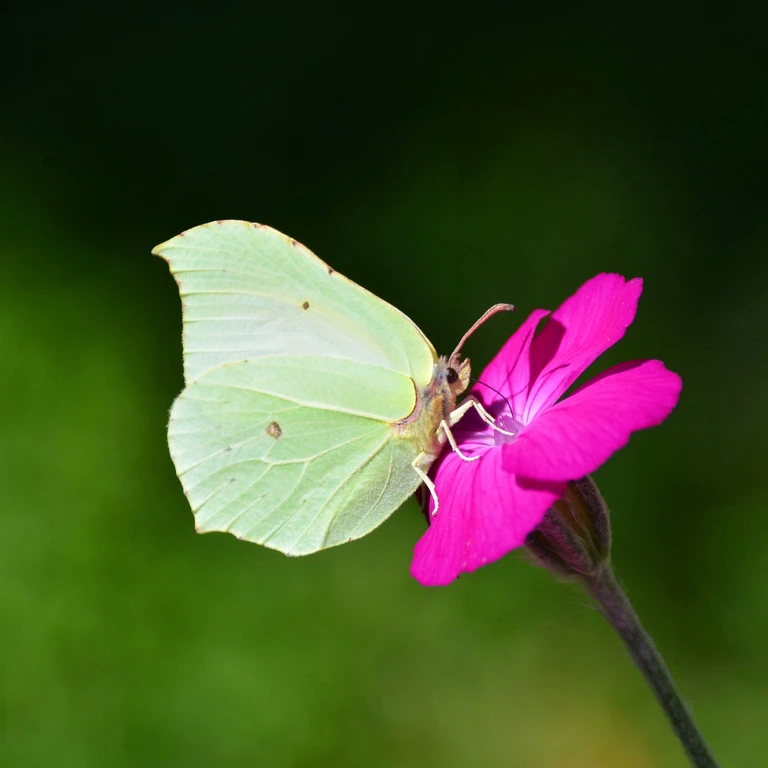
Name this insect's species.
Gonepteryx rhamni
